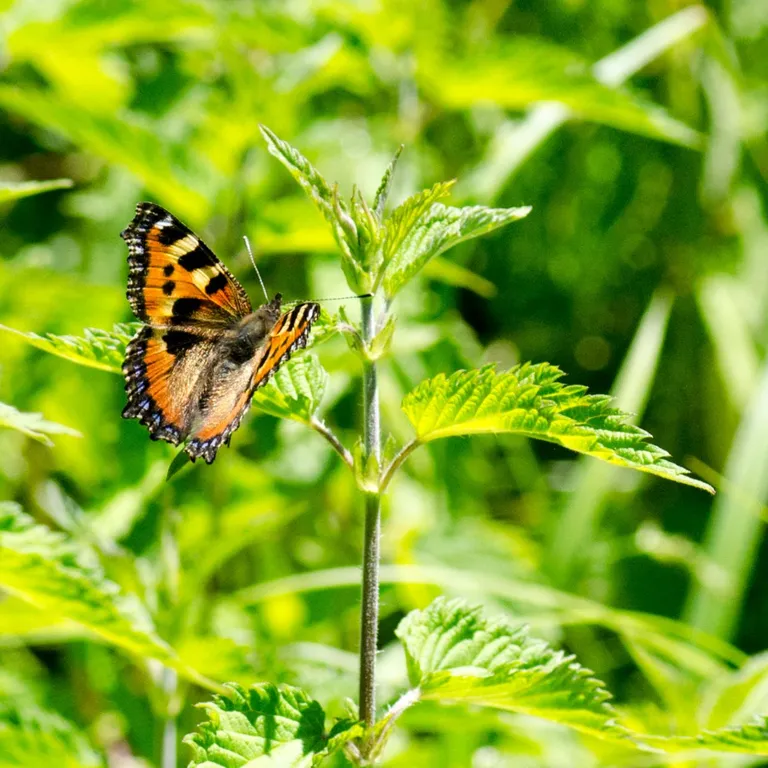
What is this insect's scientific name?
Aglais urticae
